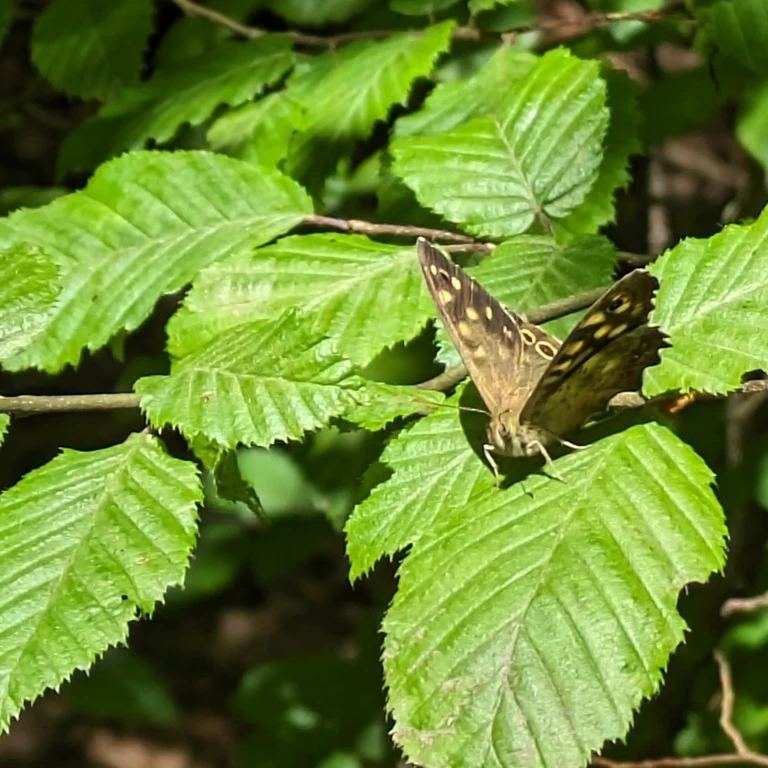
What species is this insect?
Pararge aegeria
